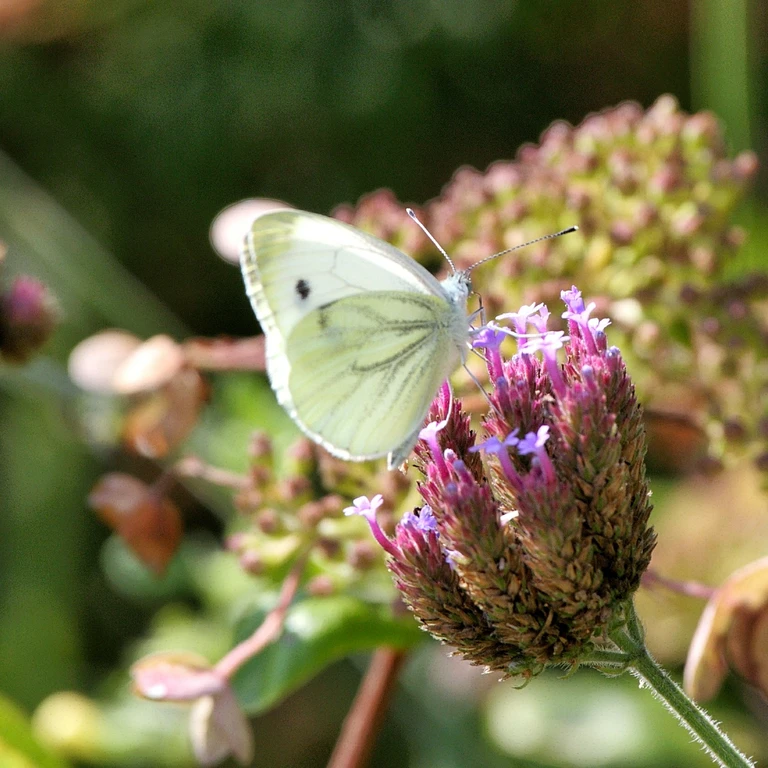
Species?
Pieris napi
